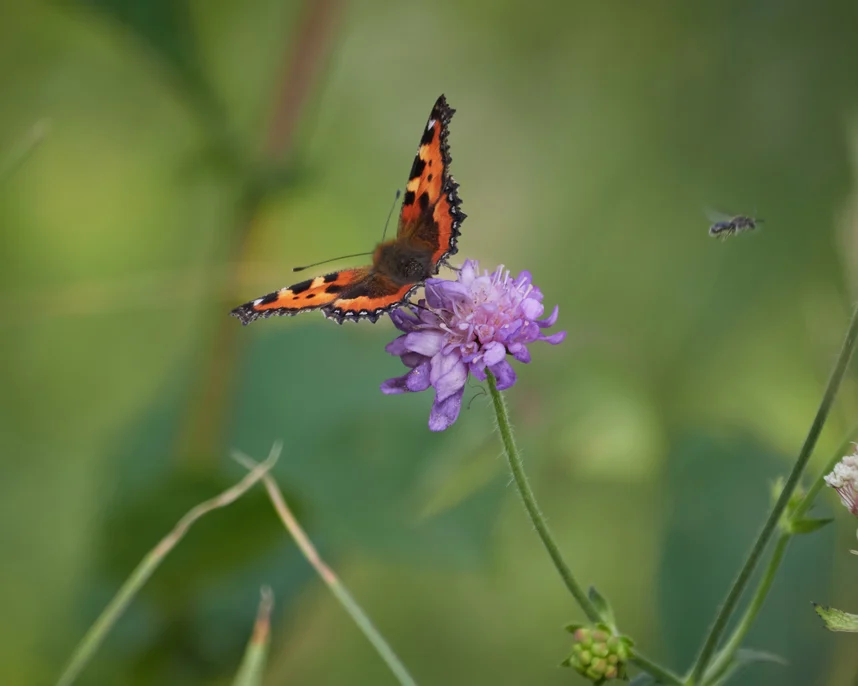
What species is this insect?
Aglais urticae
